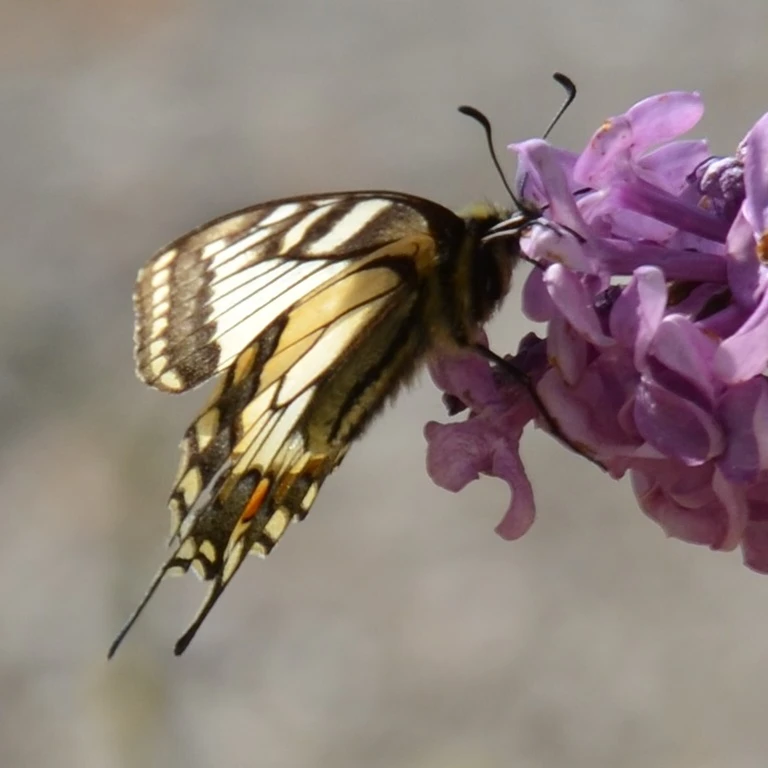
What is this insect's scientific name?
Papilio machaon
